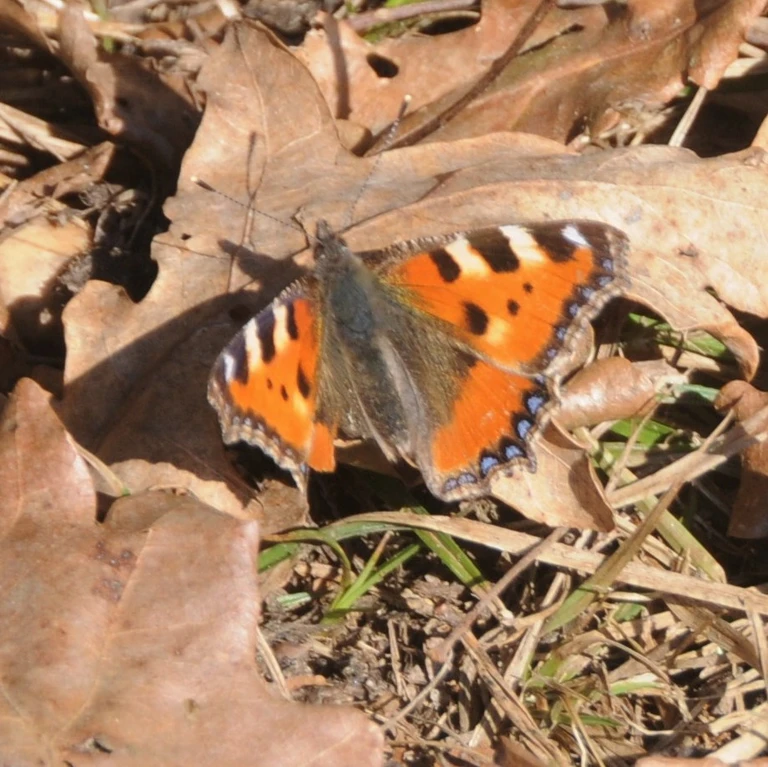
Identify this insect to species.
Aglais urticae
